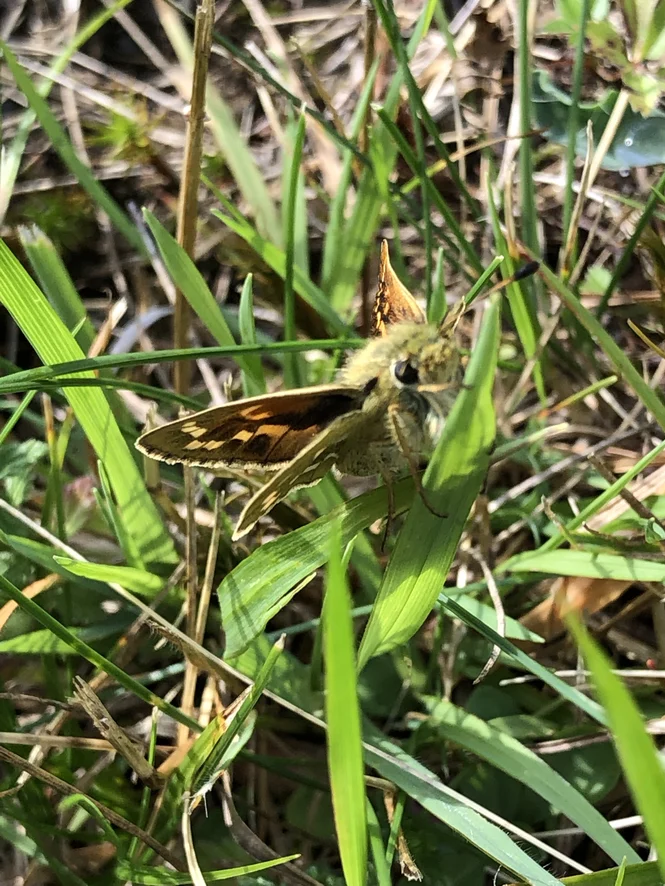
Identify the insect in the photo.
Hesperia comma
